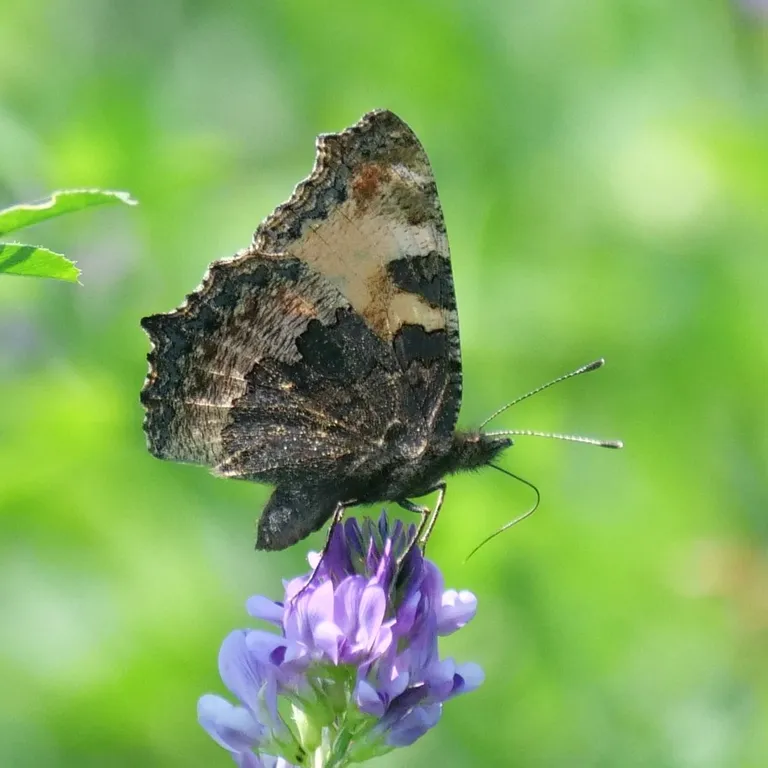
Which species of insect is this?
Aglais urticae
